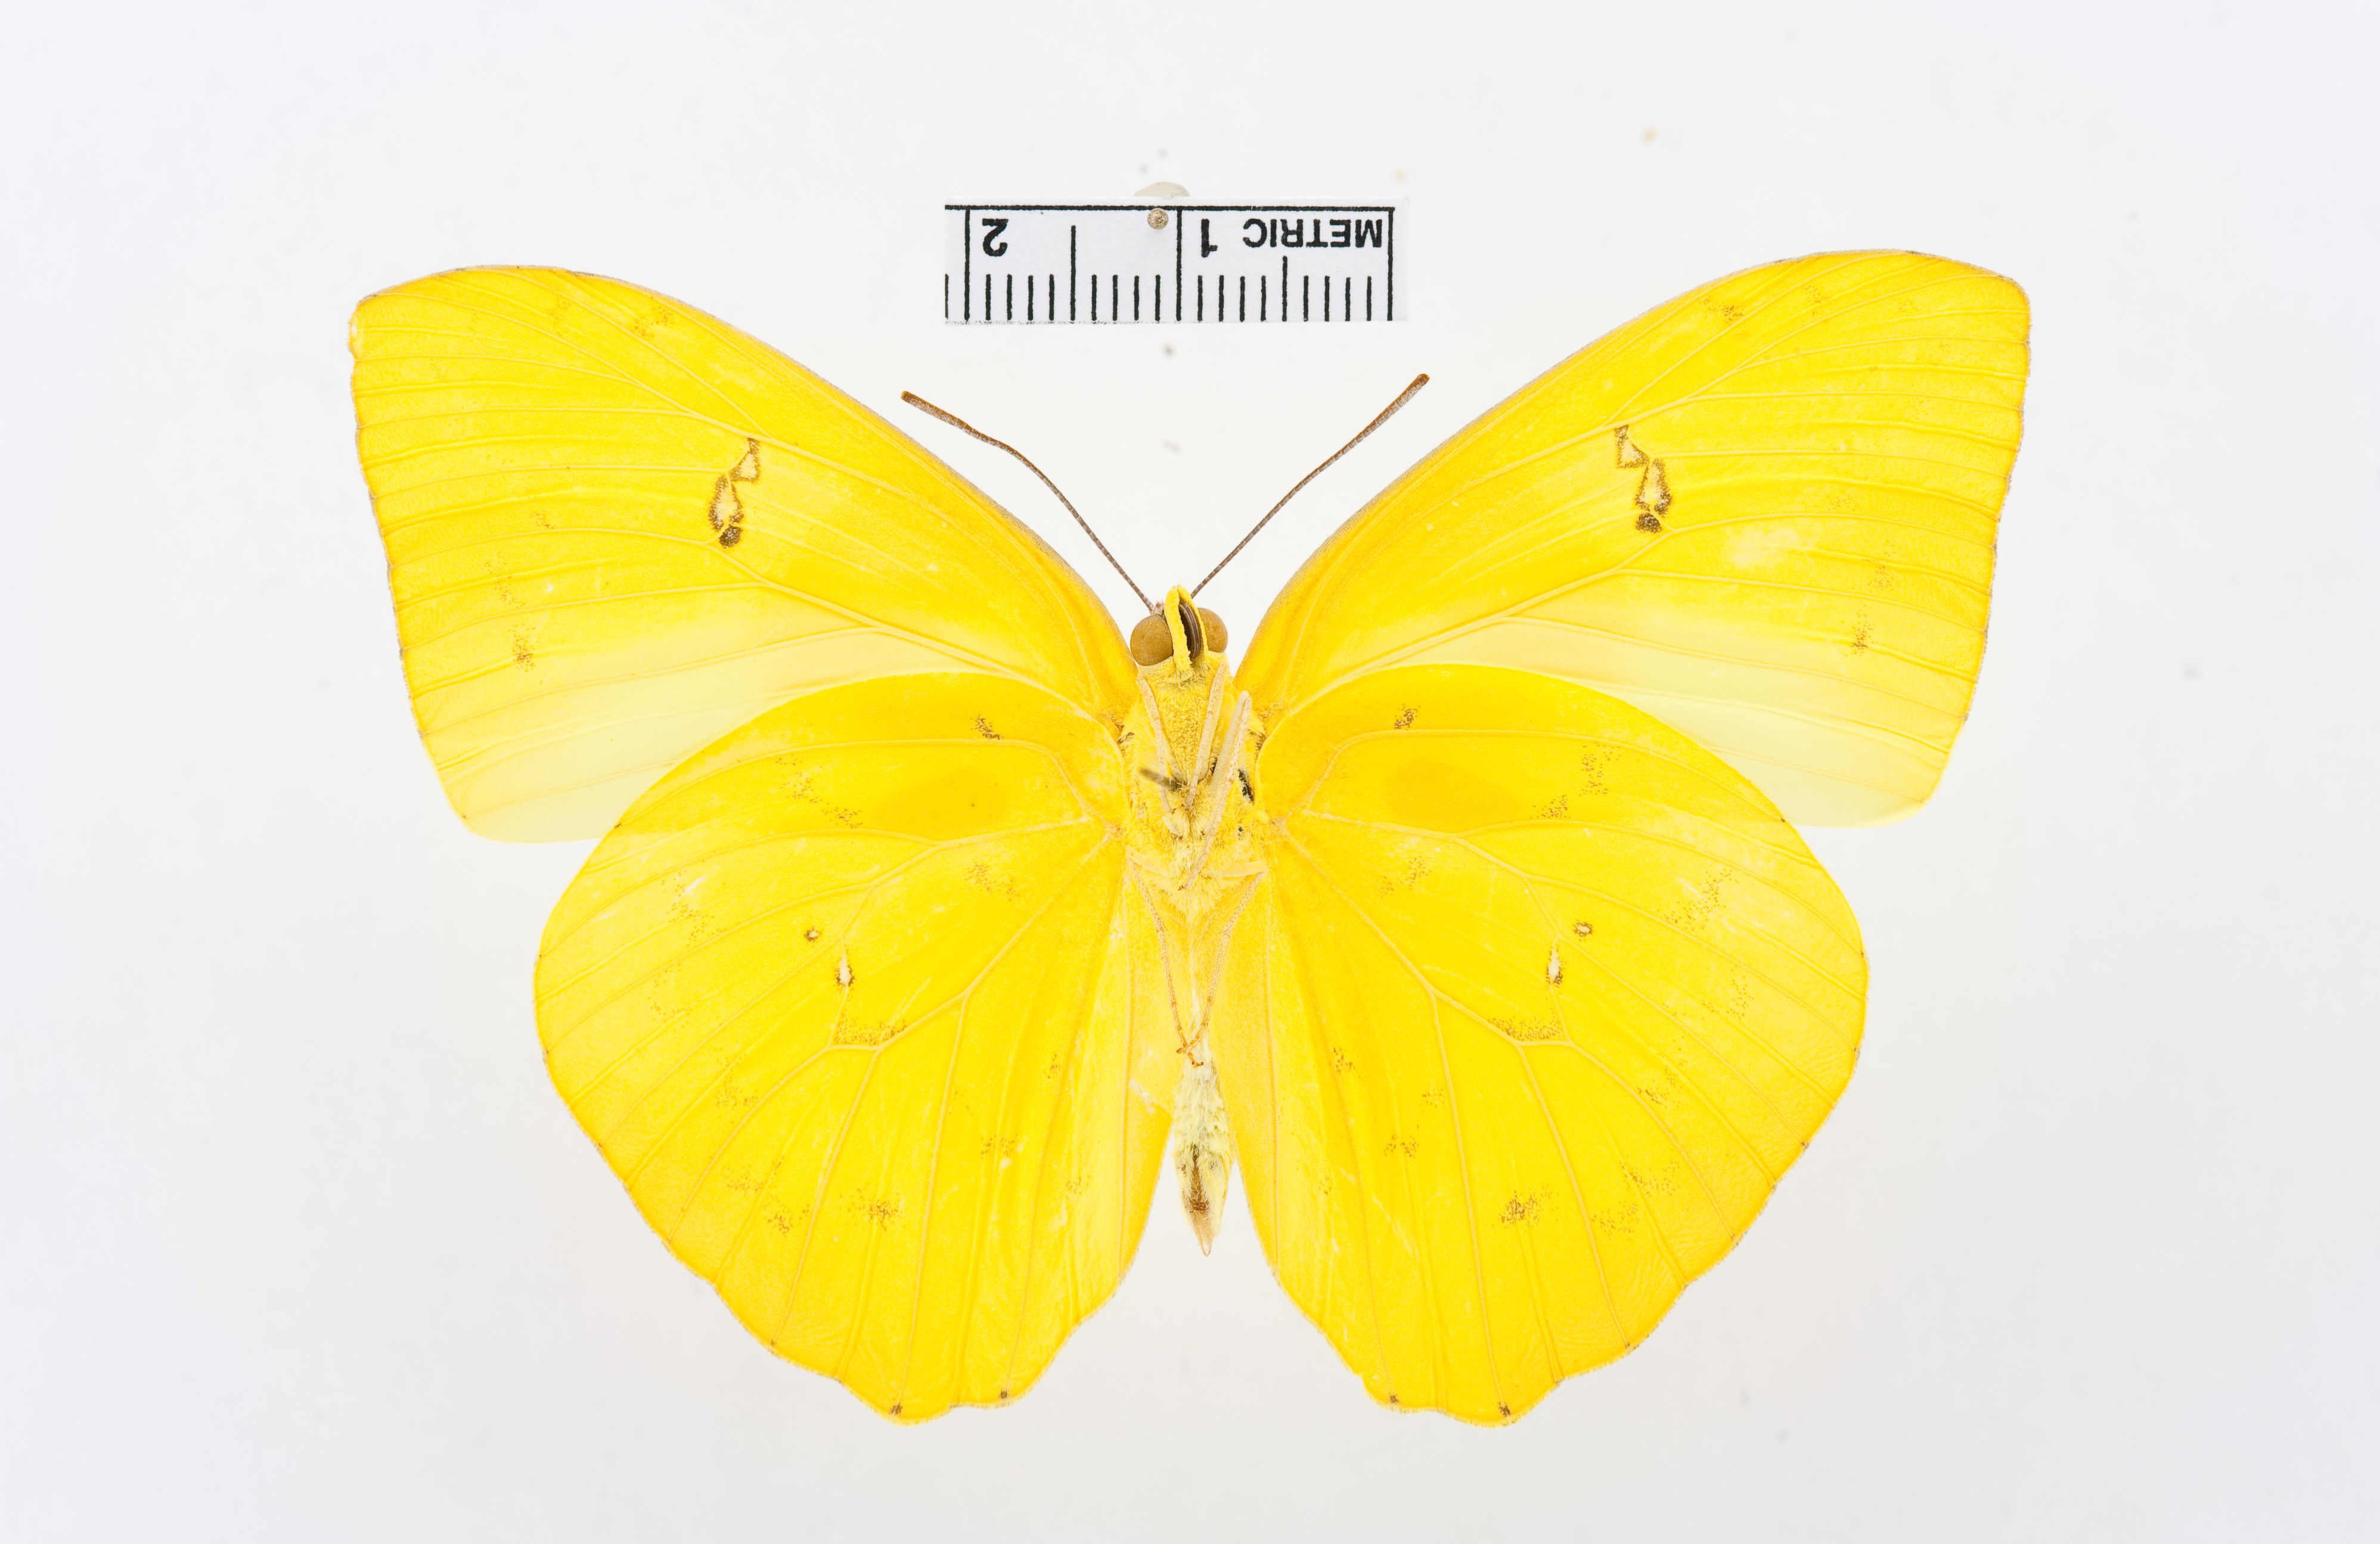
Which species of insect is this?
Phoebis philea
